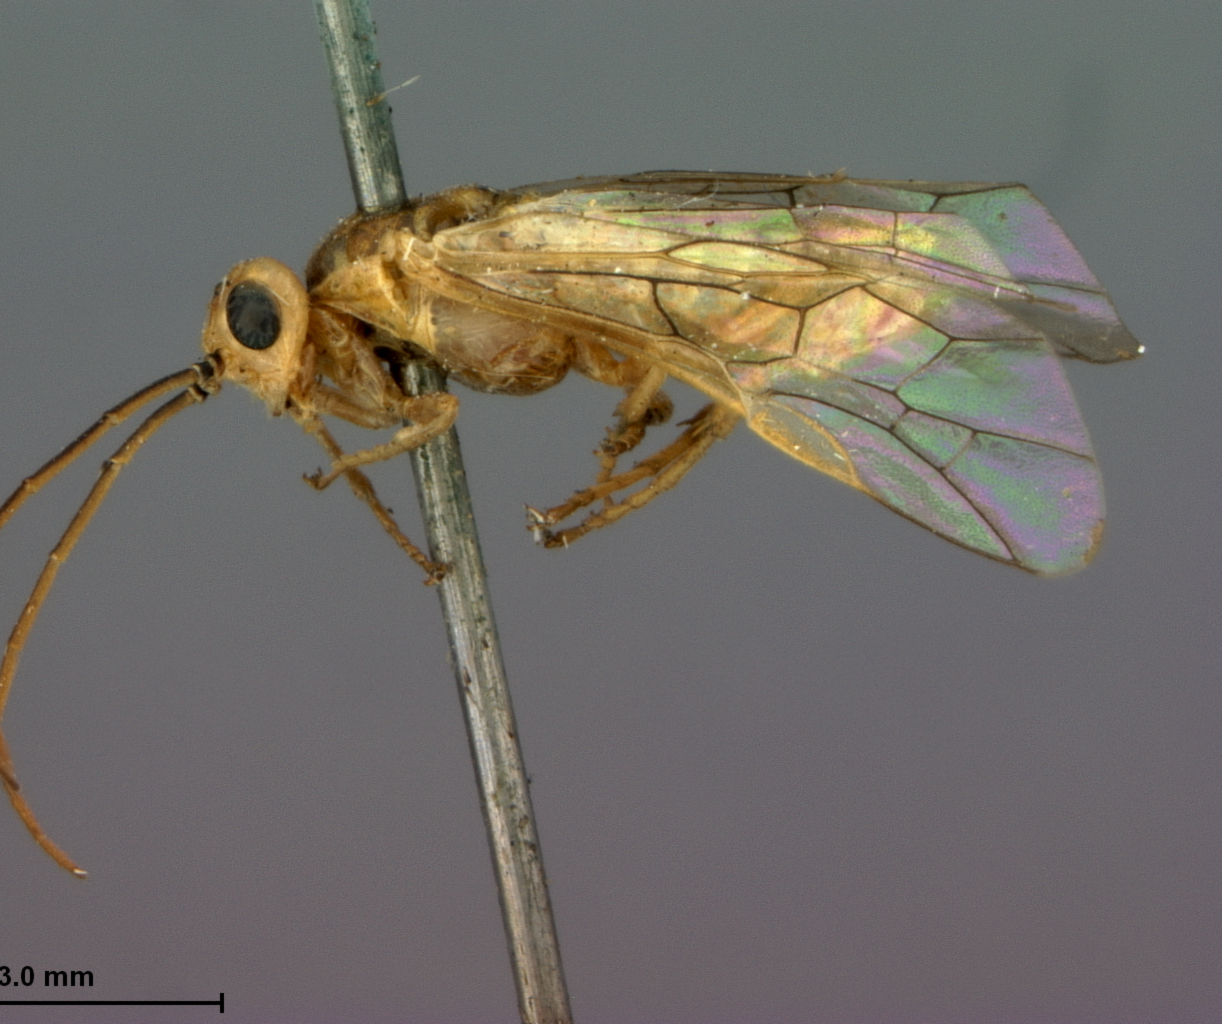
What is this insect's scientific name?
Pteronus vancouverensis
